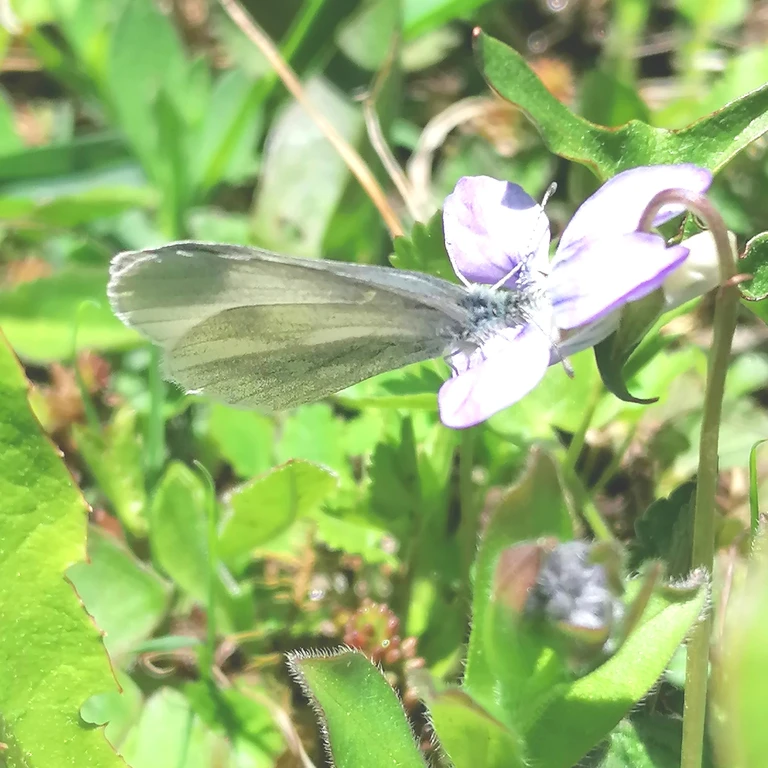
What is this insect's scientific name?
Leptidea sinapis/juvernica
